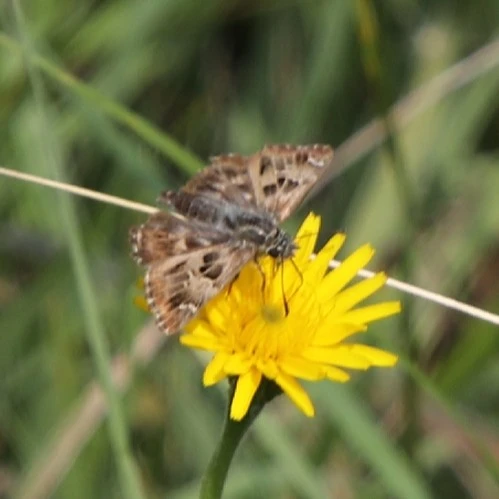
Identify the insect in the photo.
Carcharodus alceae
